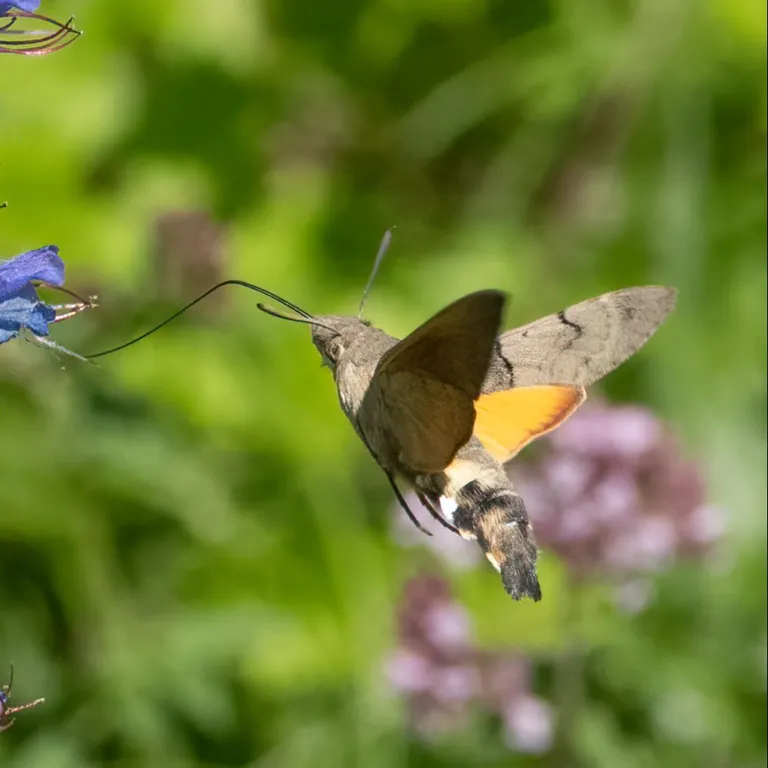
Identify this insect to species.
Macroglossum stellatarum
